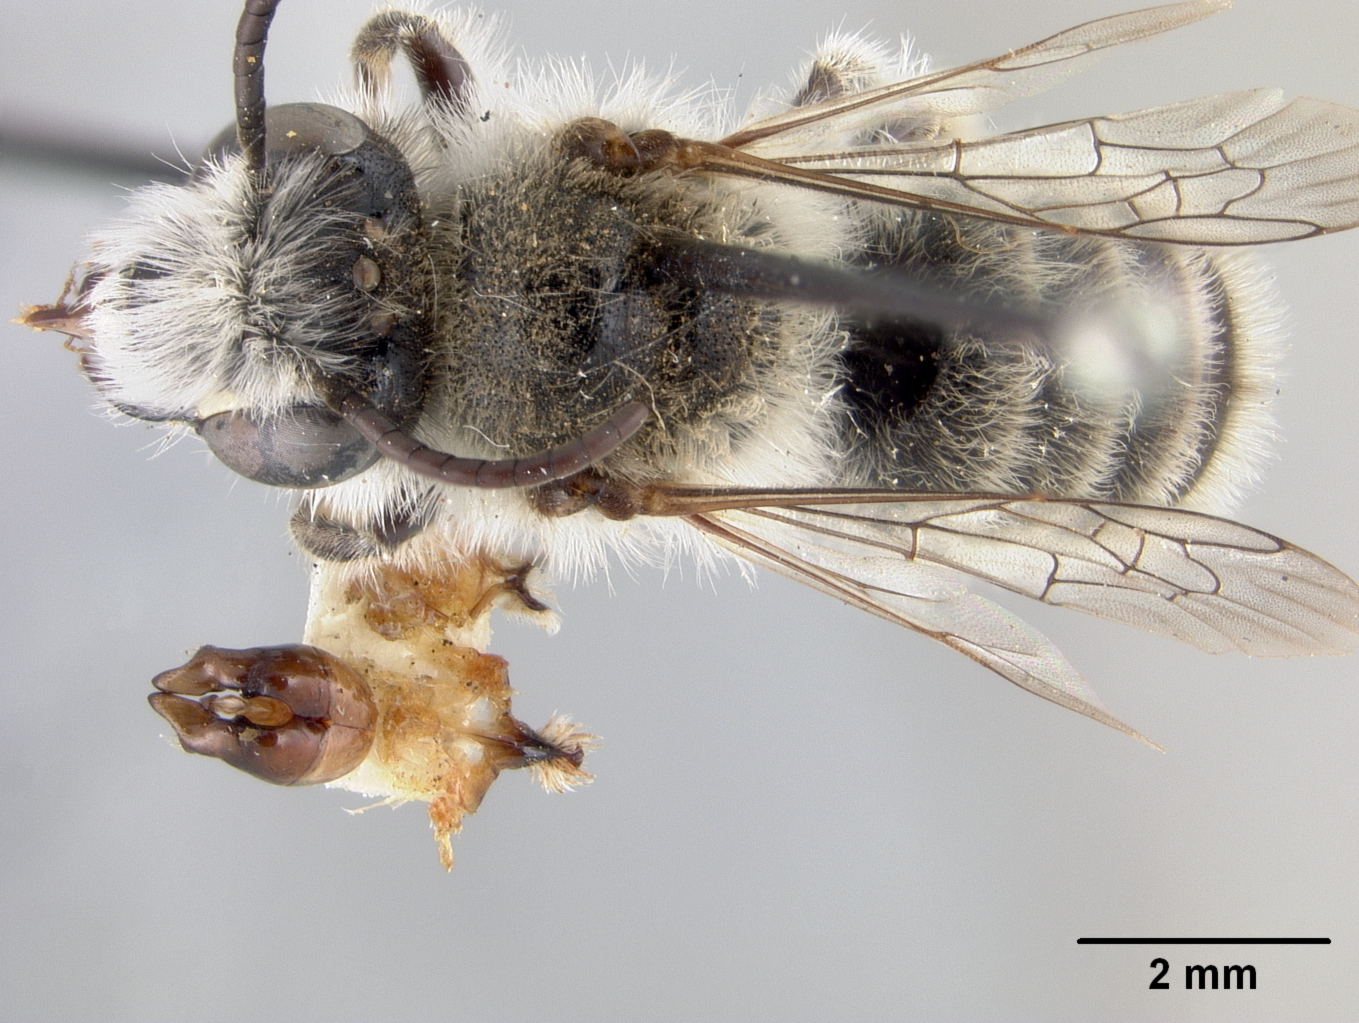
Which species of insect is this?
Andrena heterodoxa
